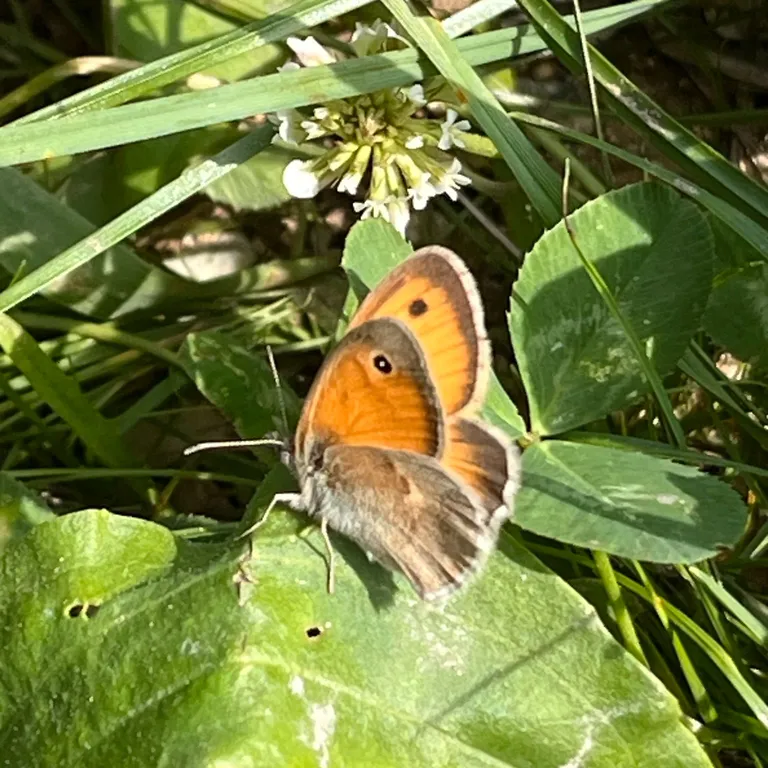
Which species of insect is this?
Coenonympha pamphilus
